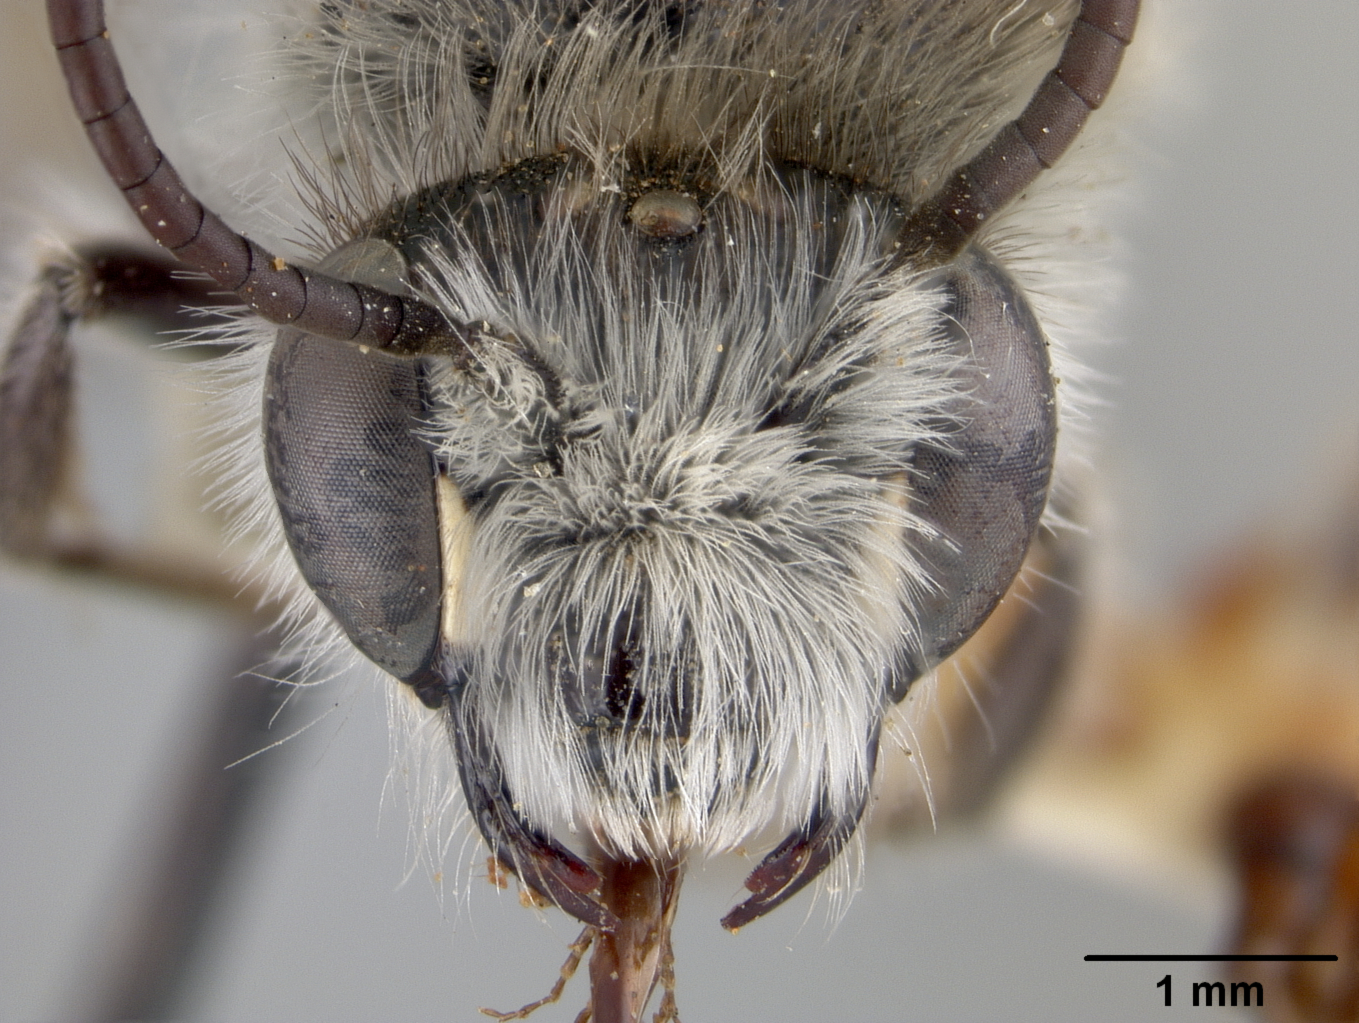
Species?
Andrena heterodoxa
